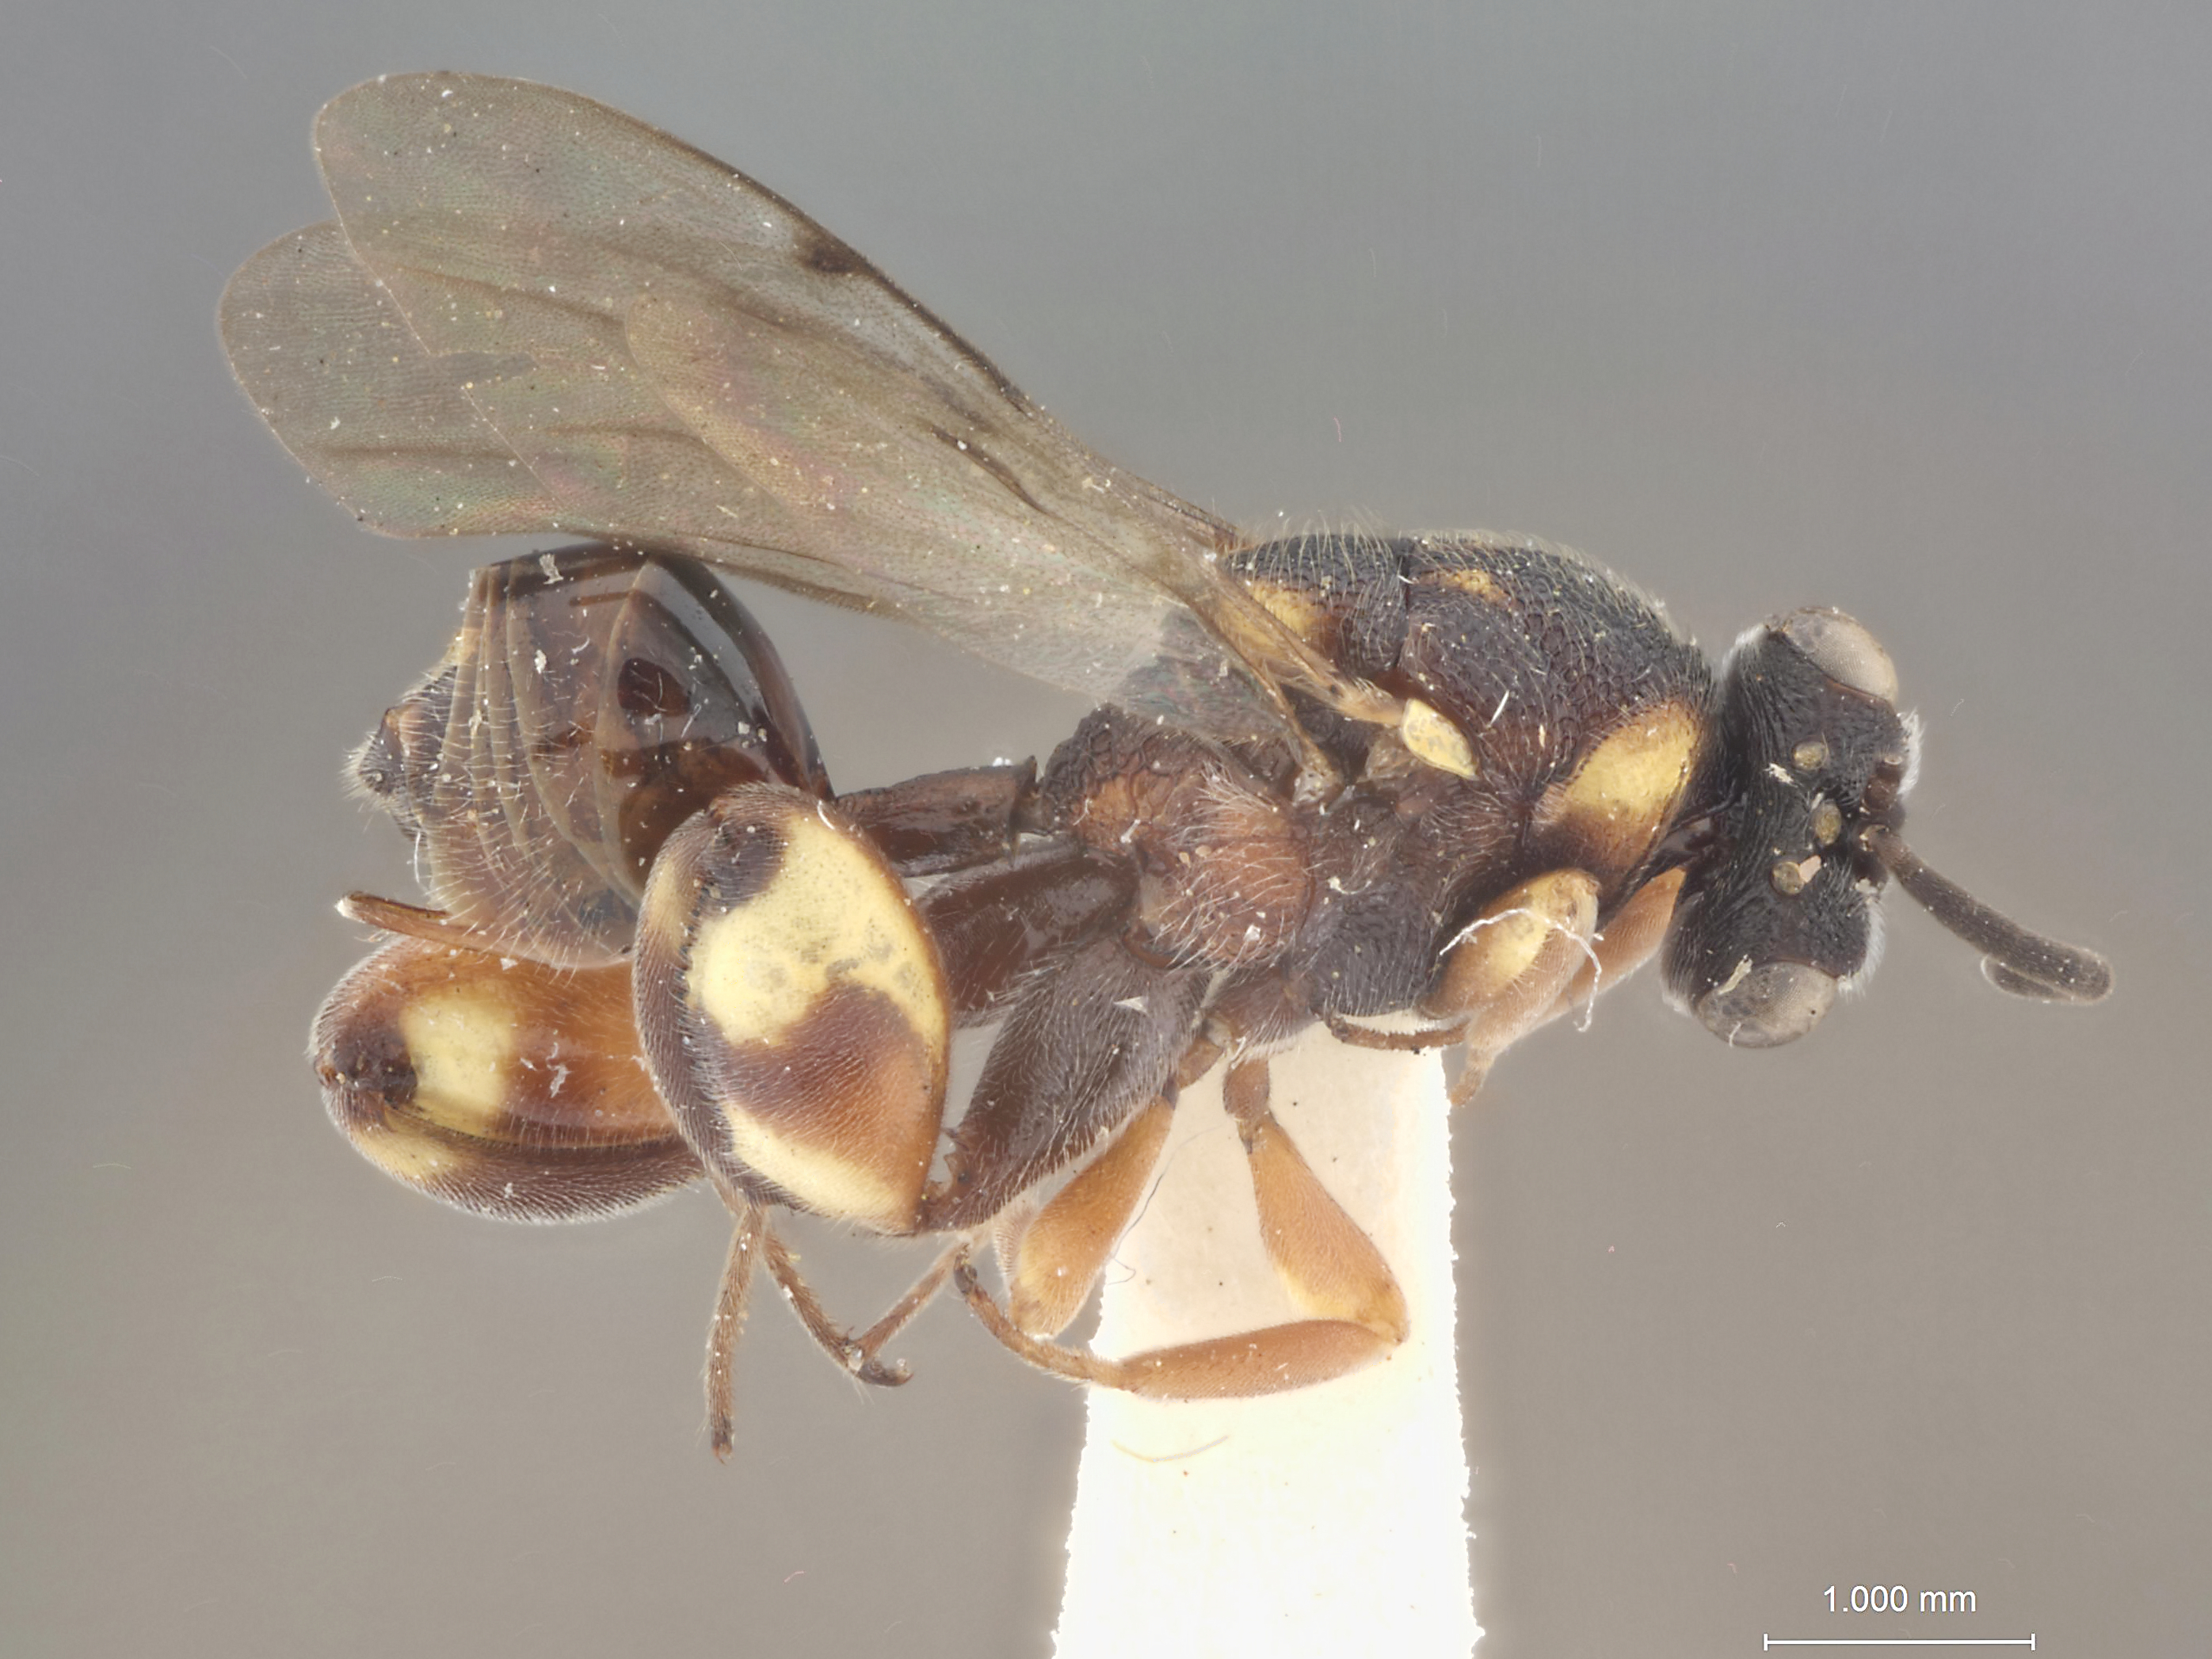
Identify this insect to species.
Chalcis nodis
